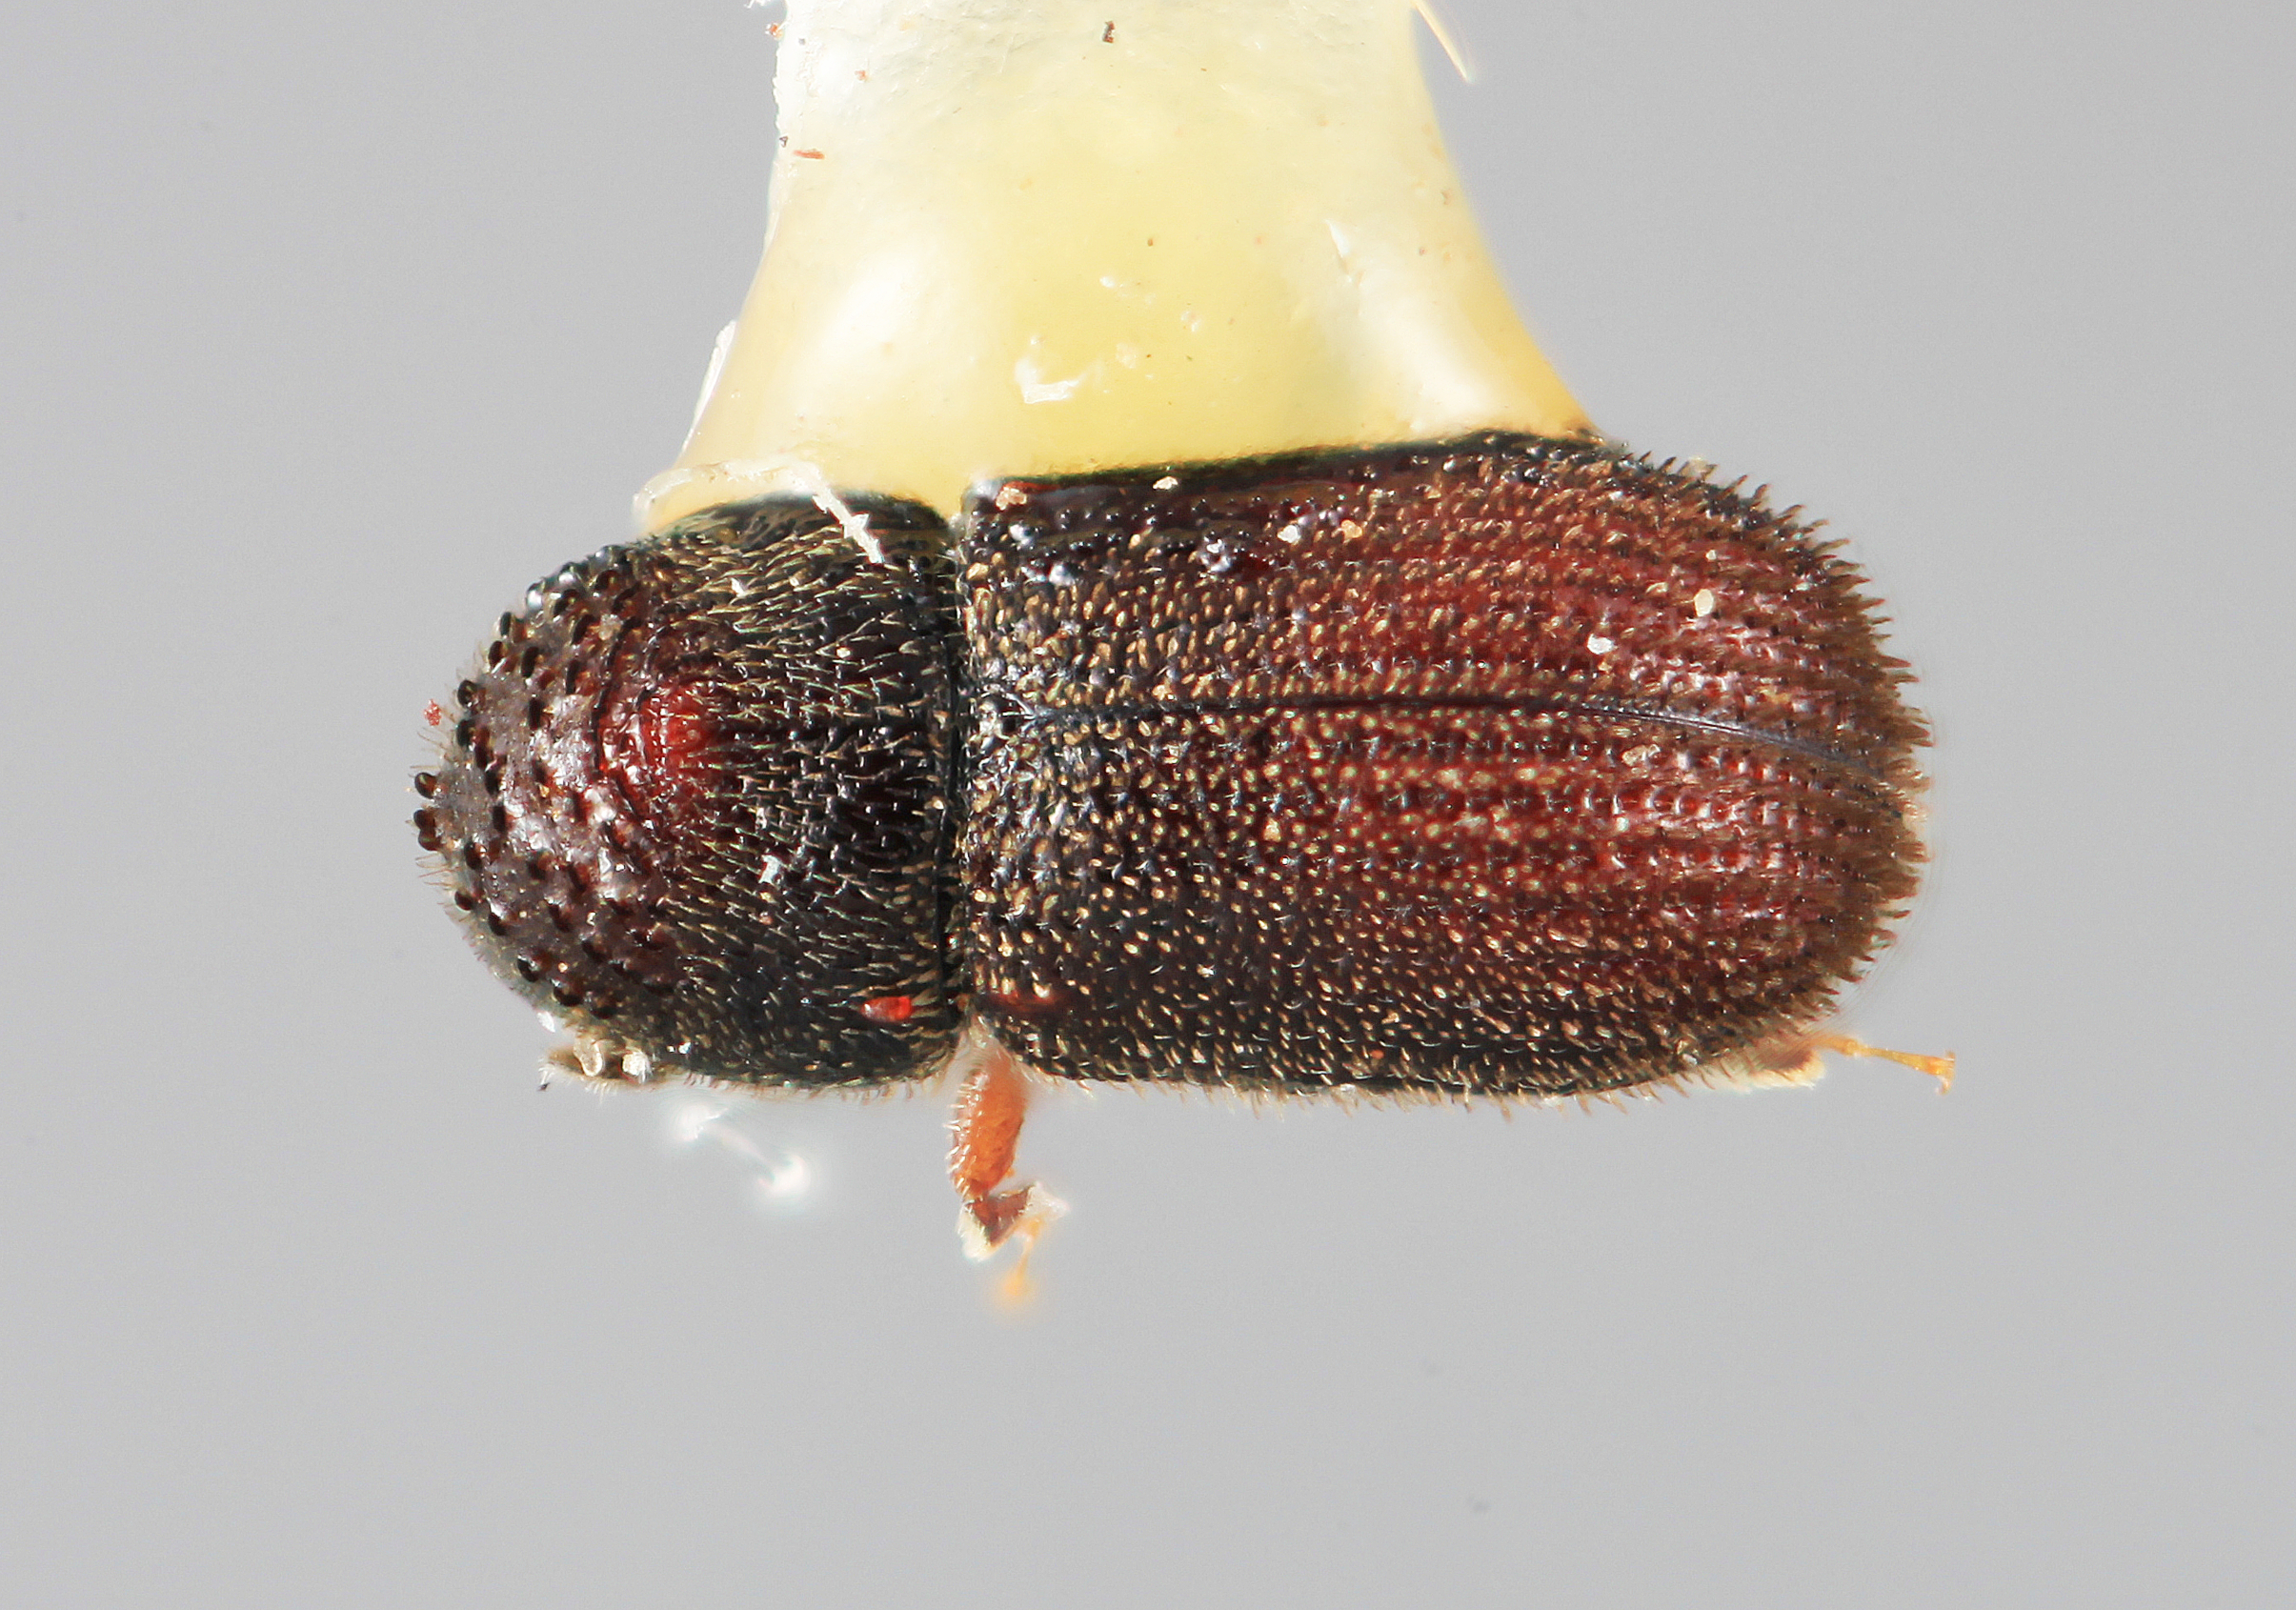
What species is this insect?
Cryphalomorphus hirtus
